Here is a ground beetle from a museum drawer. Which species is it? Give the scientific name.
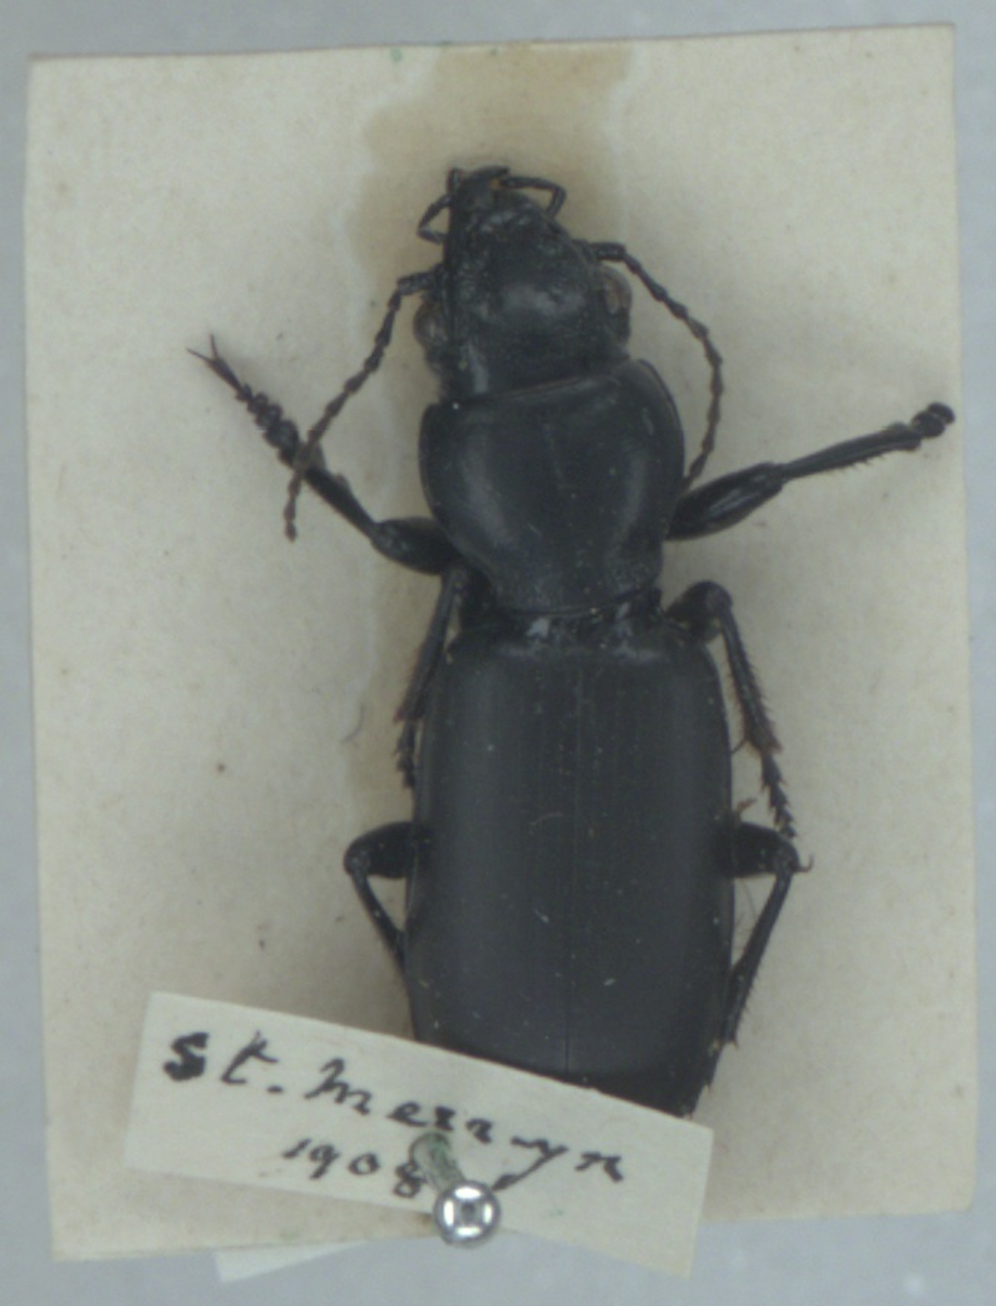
Broscus cephalotes
